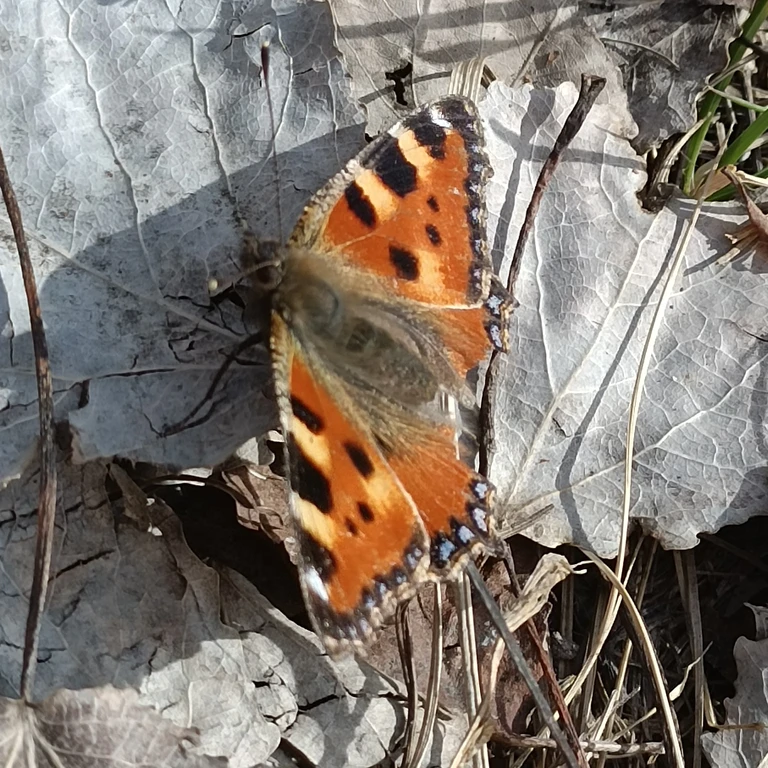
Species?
Aglais urticae
